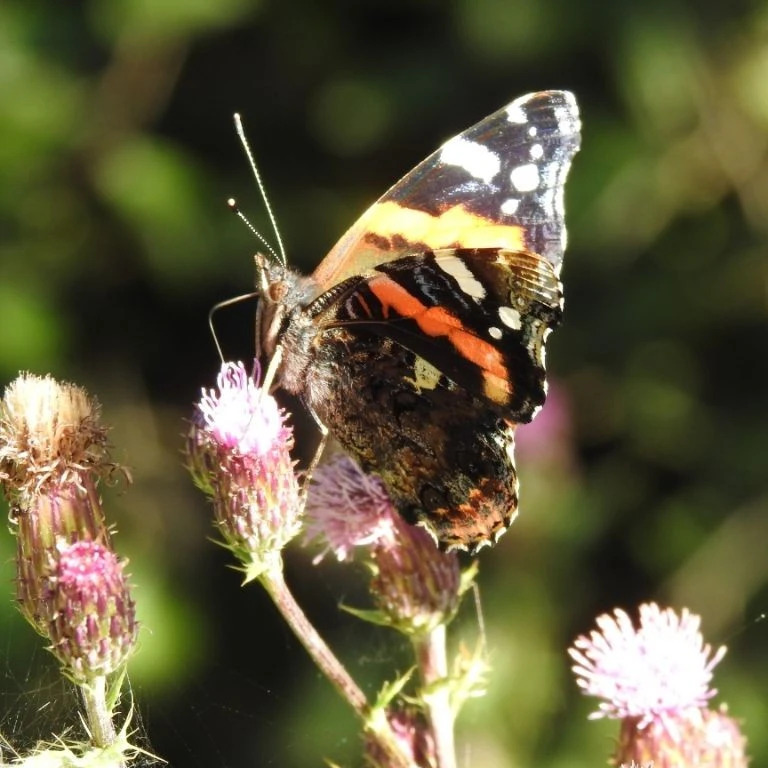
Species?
Vanessa atalanta
